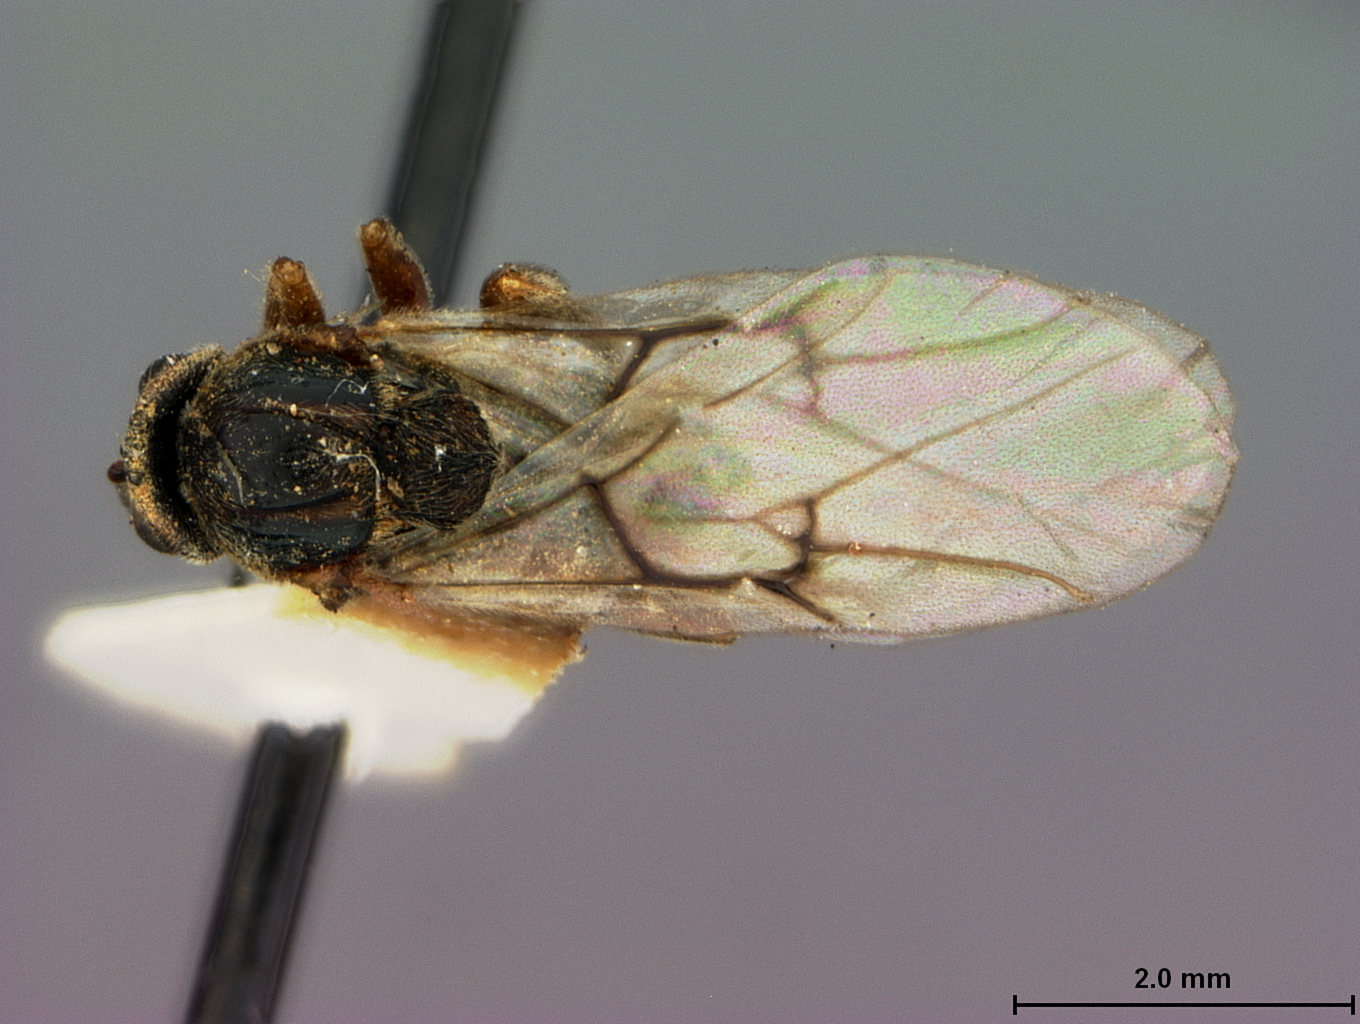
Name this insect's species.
Disholcaspis globosa
